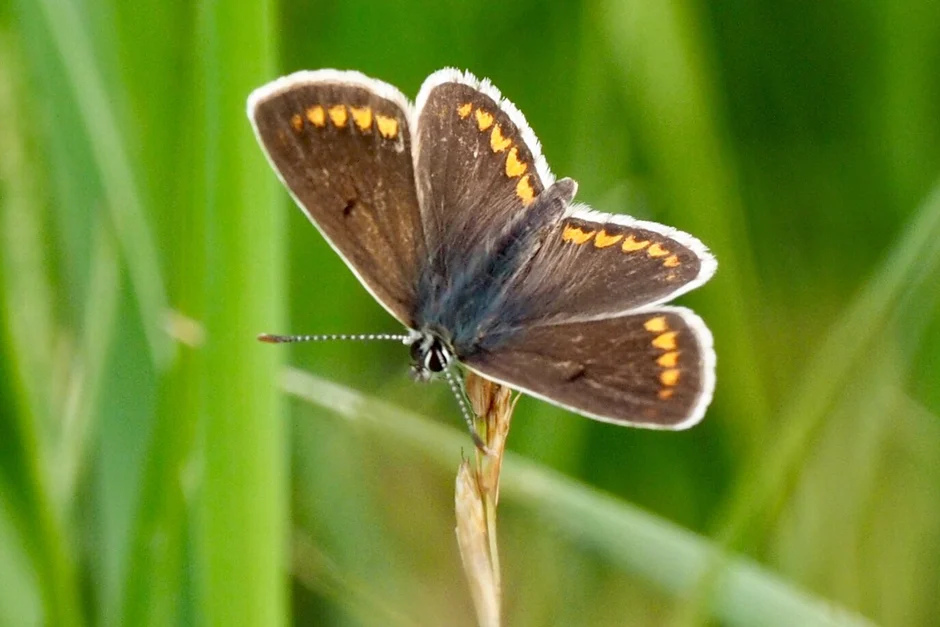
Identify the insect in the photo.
Aricia agestis/artaxerxes
